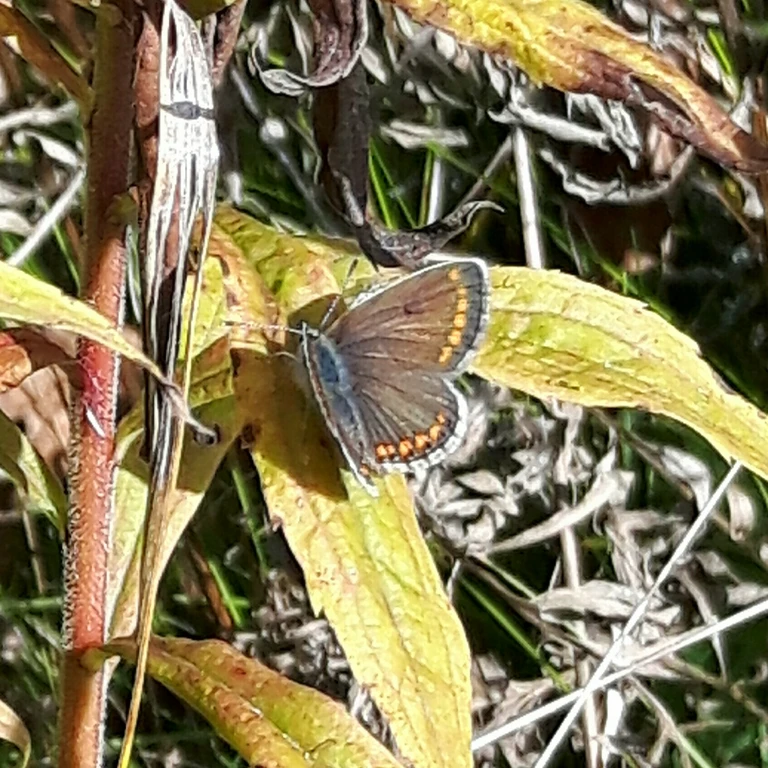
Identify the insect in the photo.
Aricia agestis/artaxerxes
